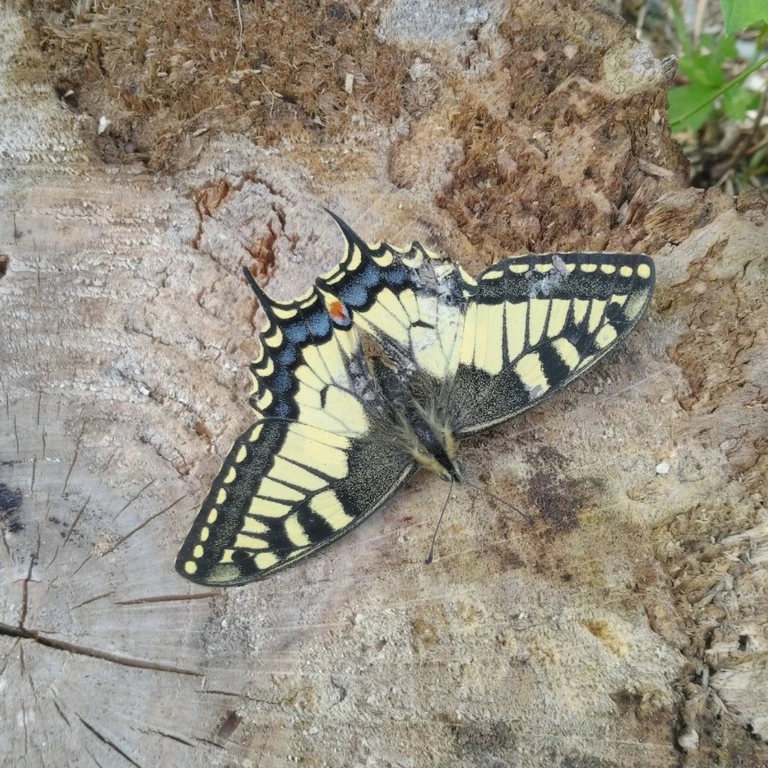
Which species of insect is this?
Papilio machaon
